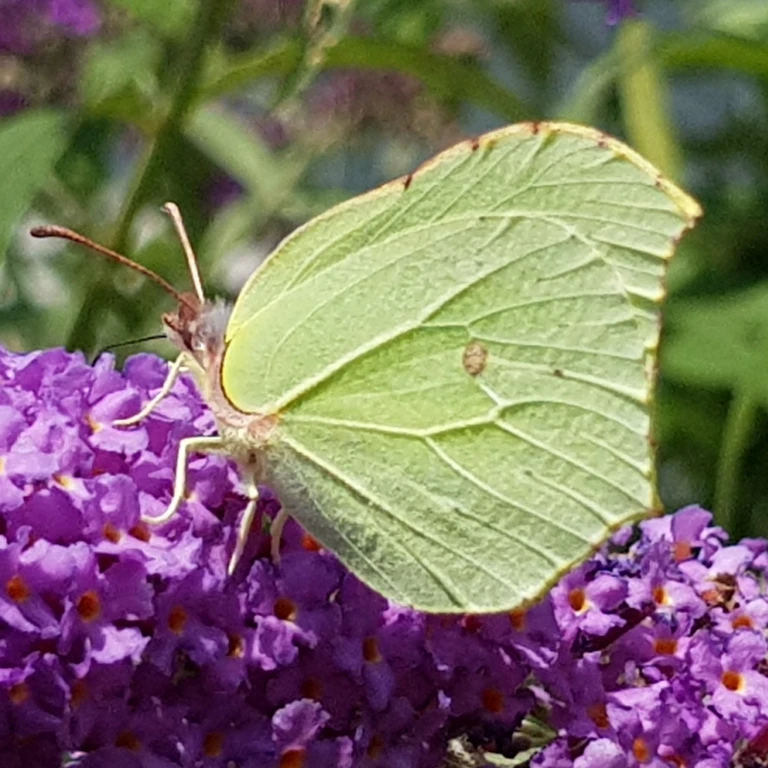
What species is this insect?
Gonepteryx rhamni
